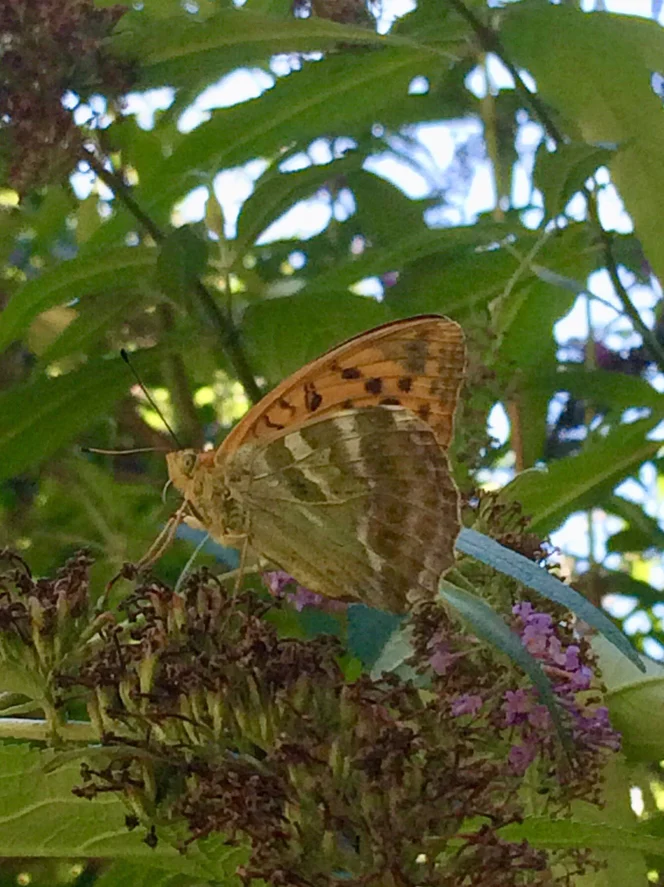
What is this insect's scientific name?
Argynnis paphia
